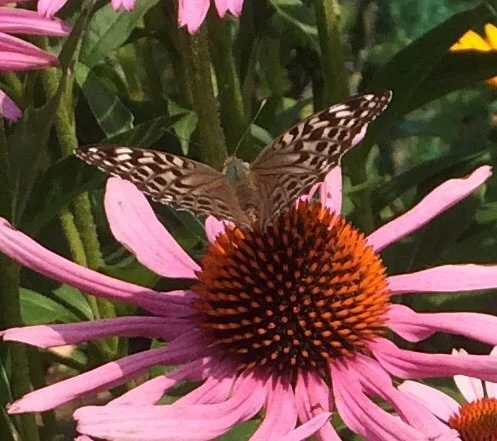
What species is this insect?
Argynnis paphia
